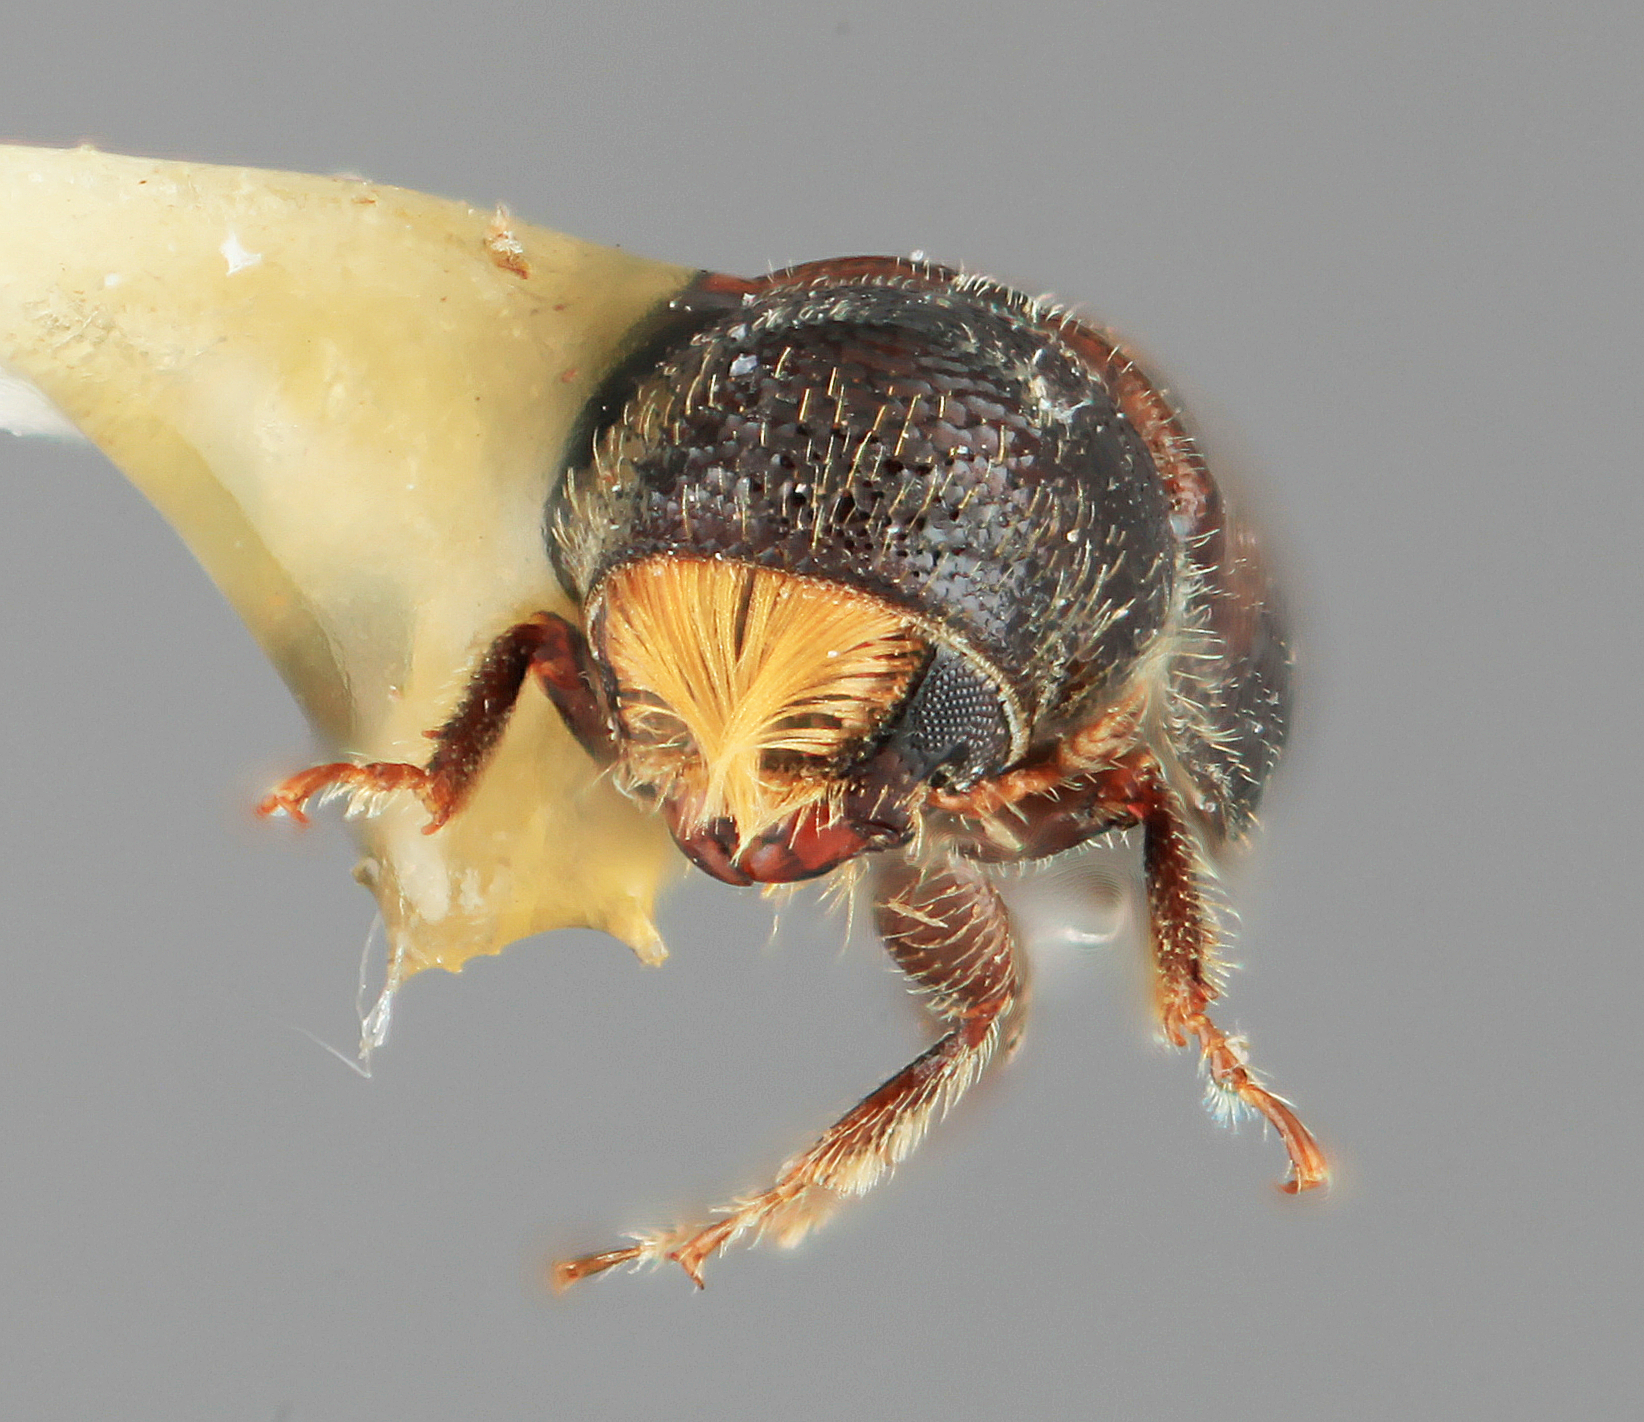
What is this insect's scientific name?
Pityophthorus elatinus
